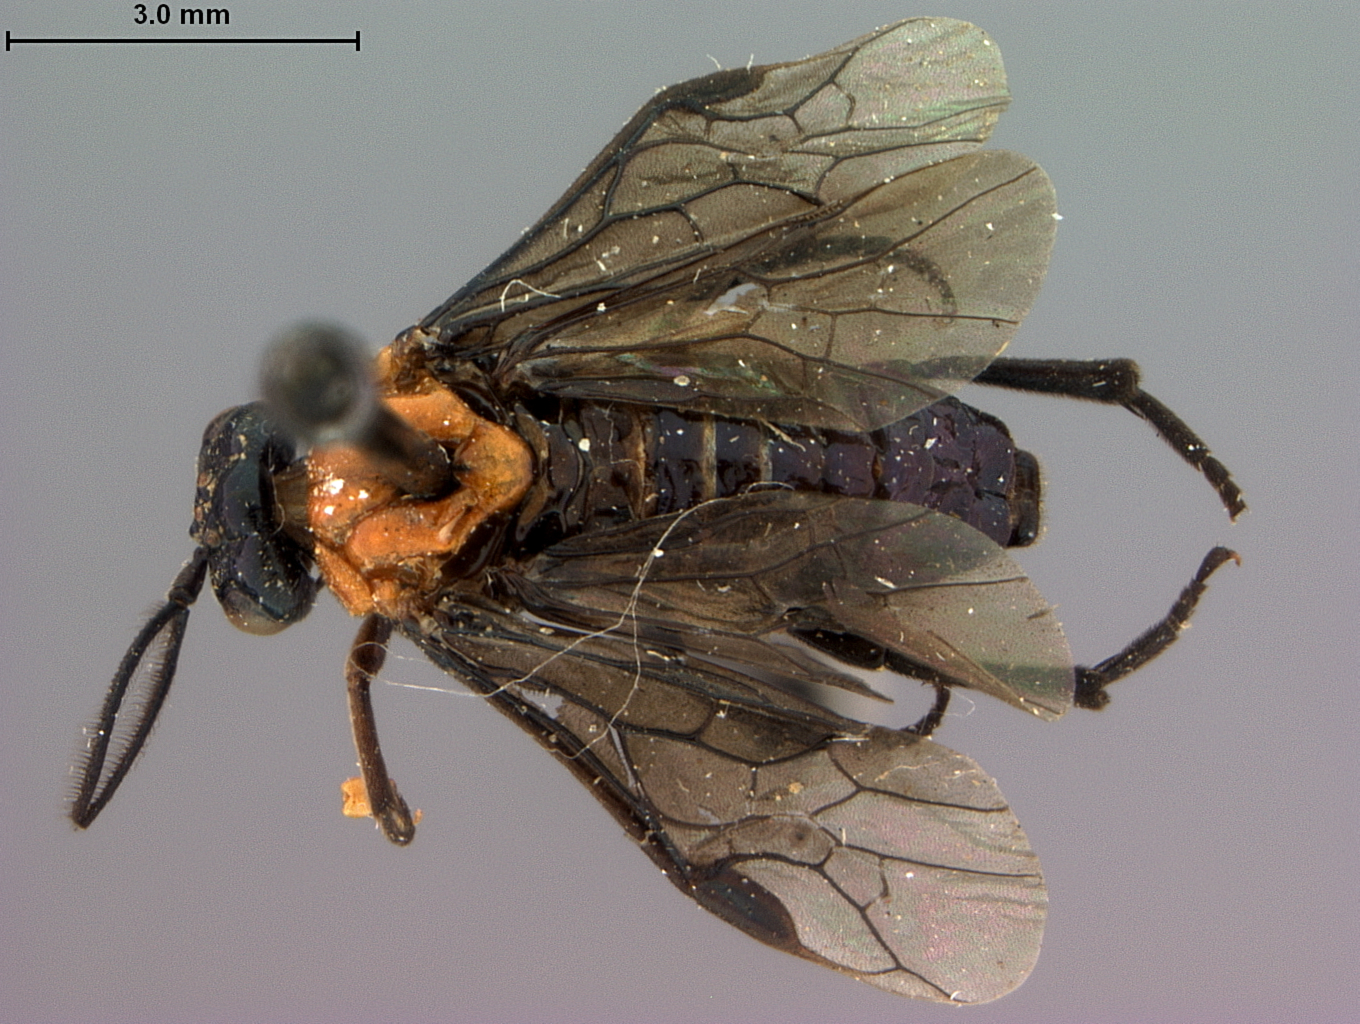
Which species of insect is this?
Neoptilia tora
